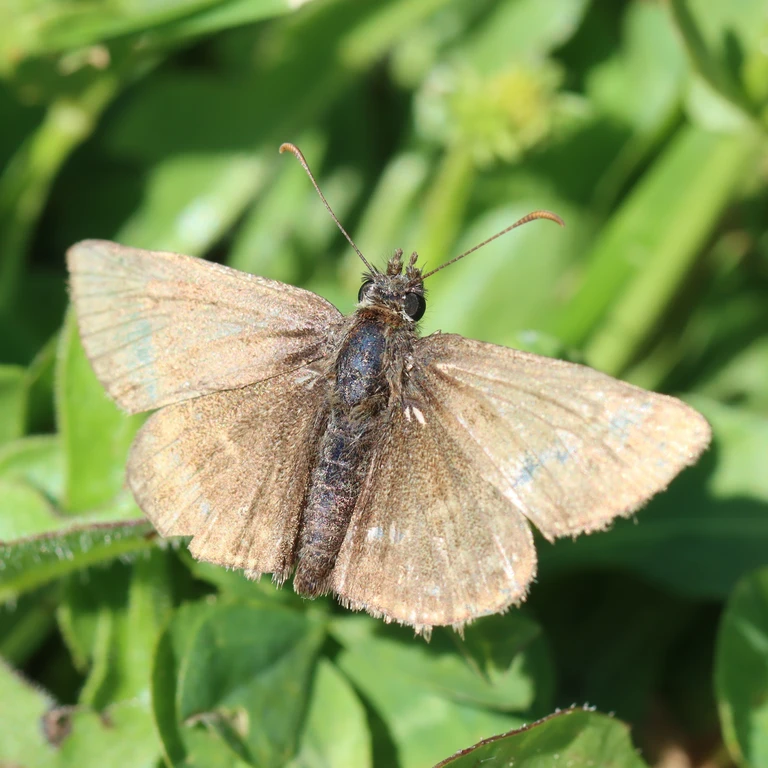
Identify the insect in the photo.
Erynnis tages
